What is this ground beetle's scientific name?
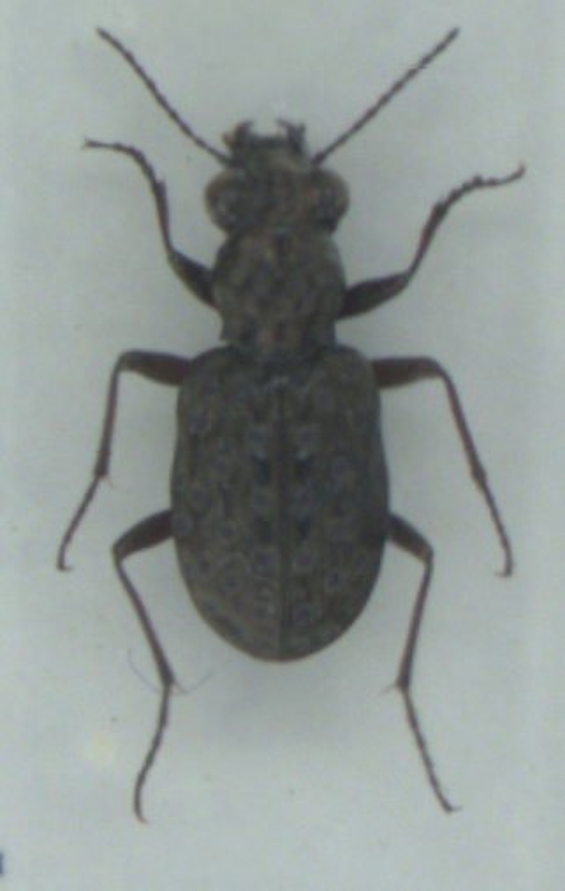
Elaphrus cupreus
